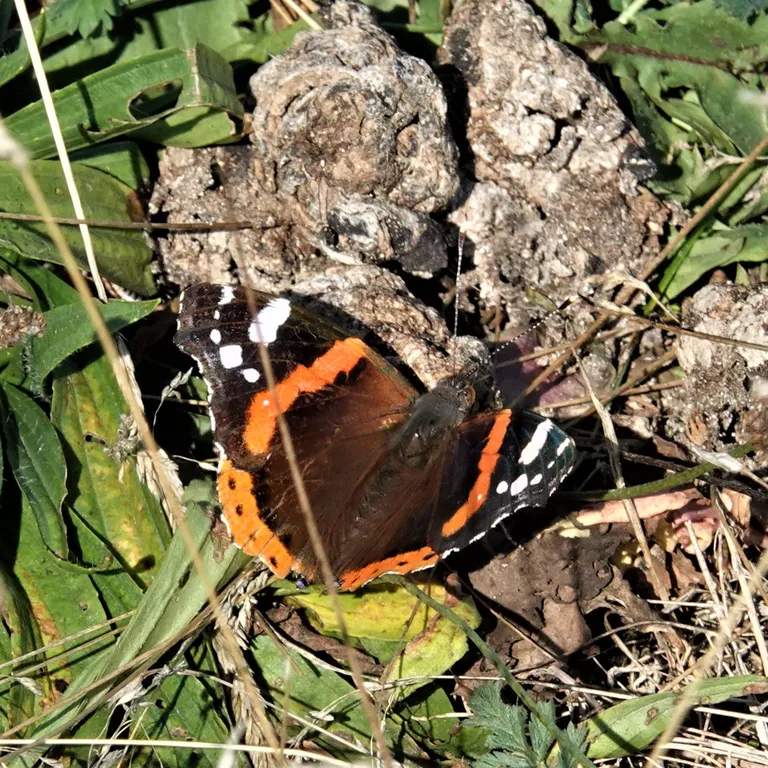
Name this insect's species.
Vanessa atalanta
